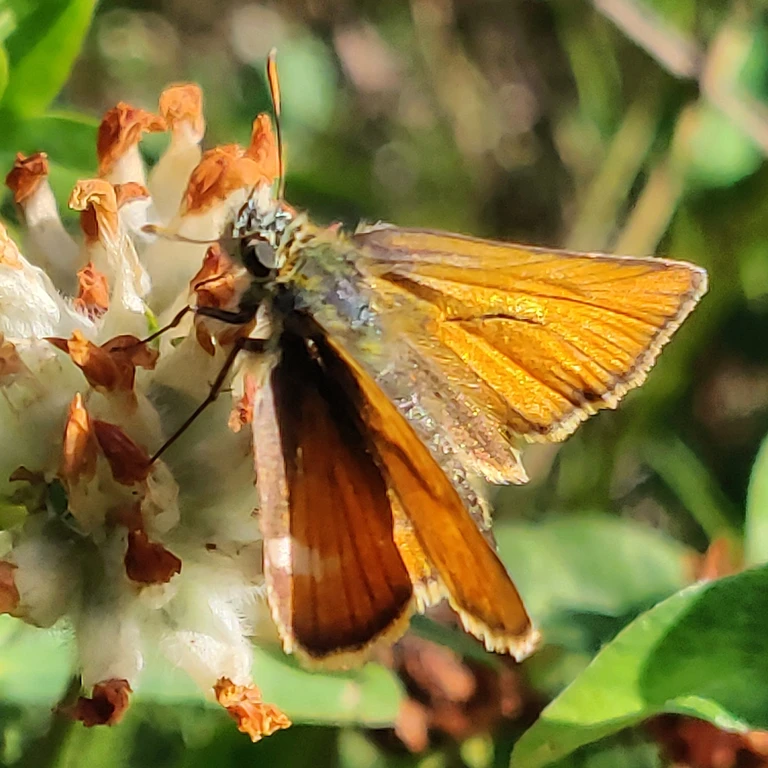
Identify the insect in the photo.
Thymelicus sylvestris
